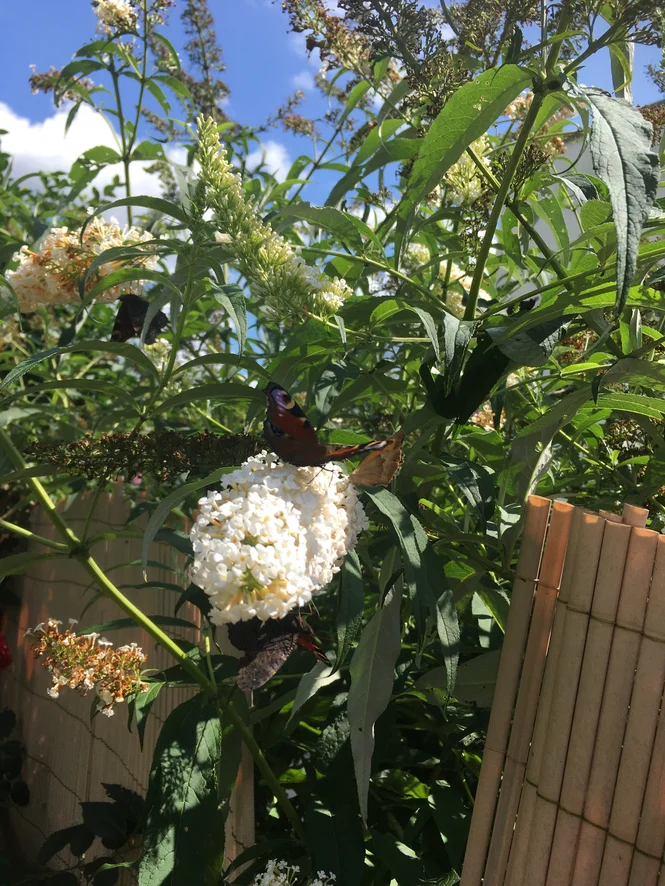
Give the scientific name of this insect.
Aglais io
